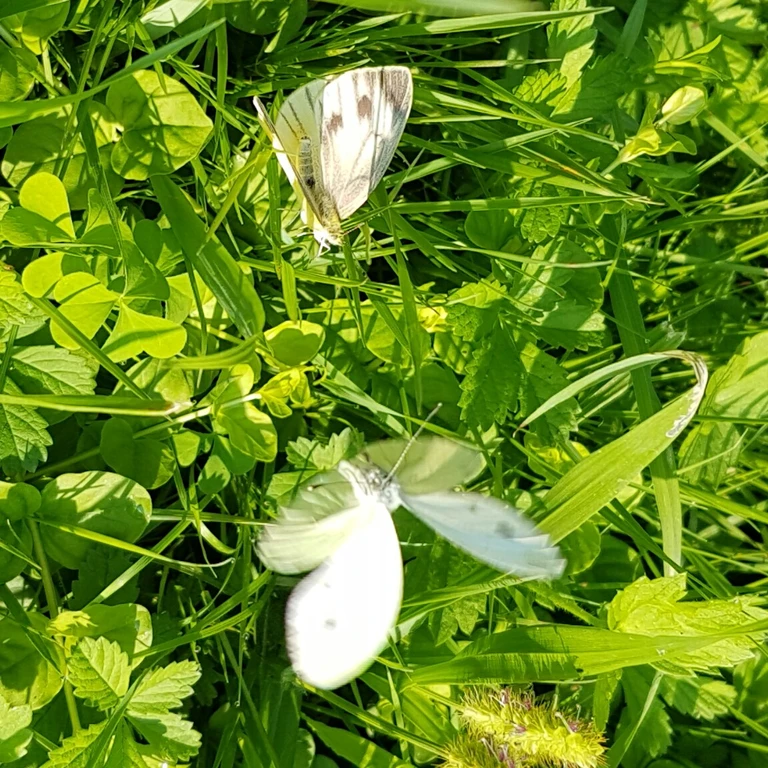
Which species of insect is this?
Pieris bryoniae
